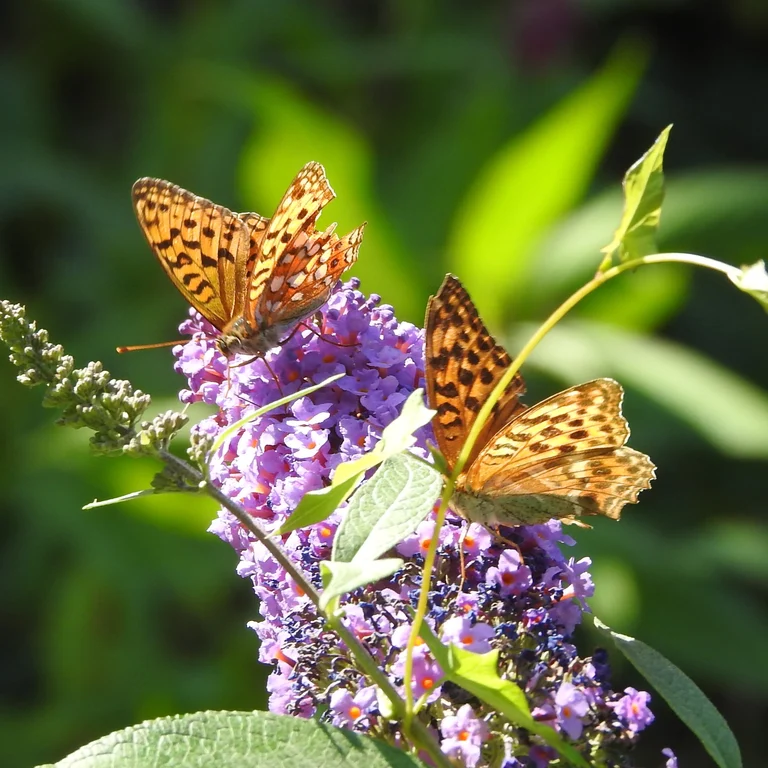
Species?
Fabriciana adippe
